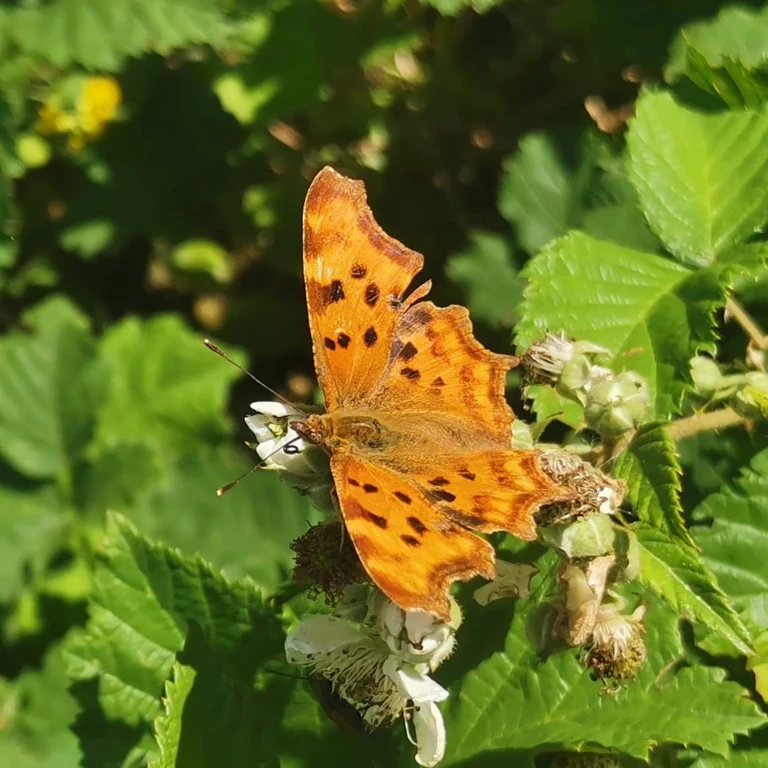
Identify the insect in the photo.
Polygonia c-album
